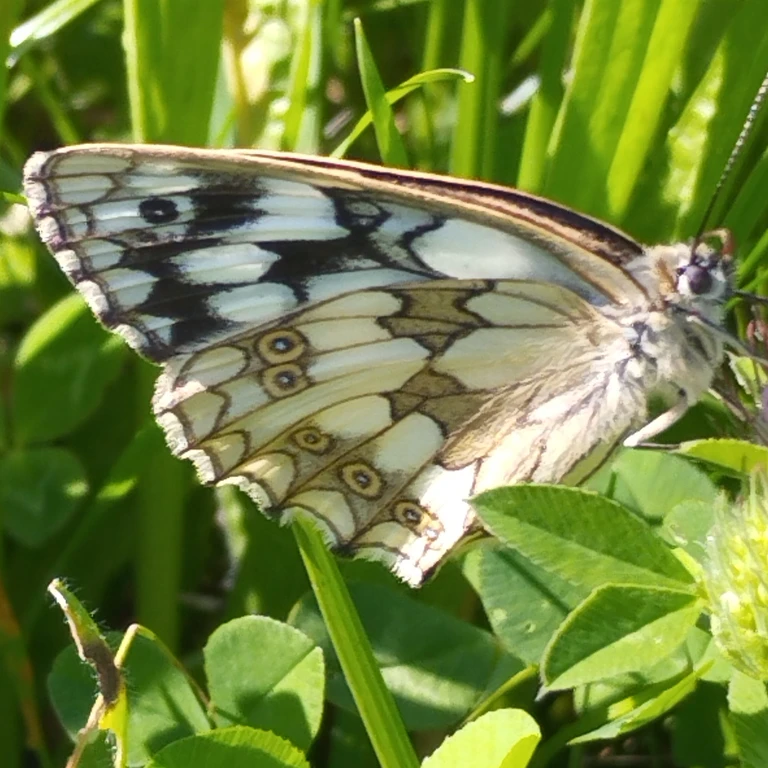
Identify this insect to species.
Melanargia galathea
